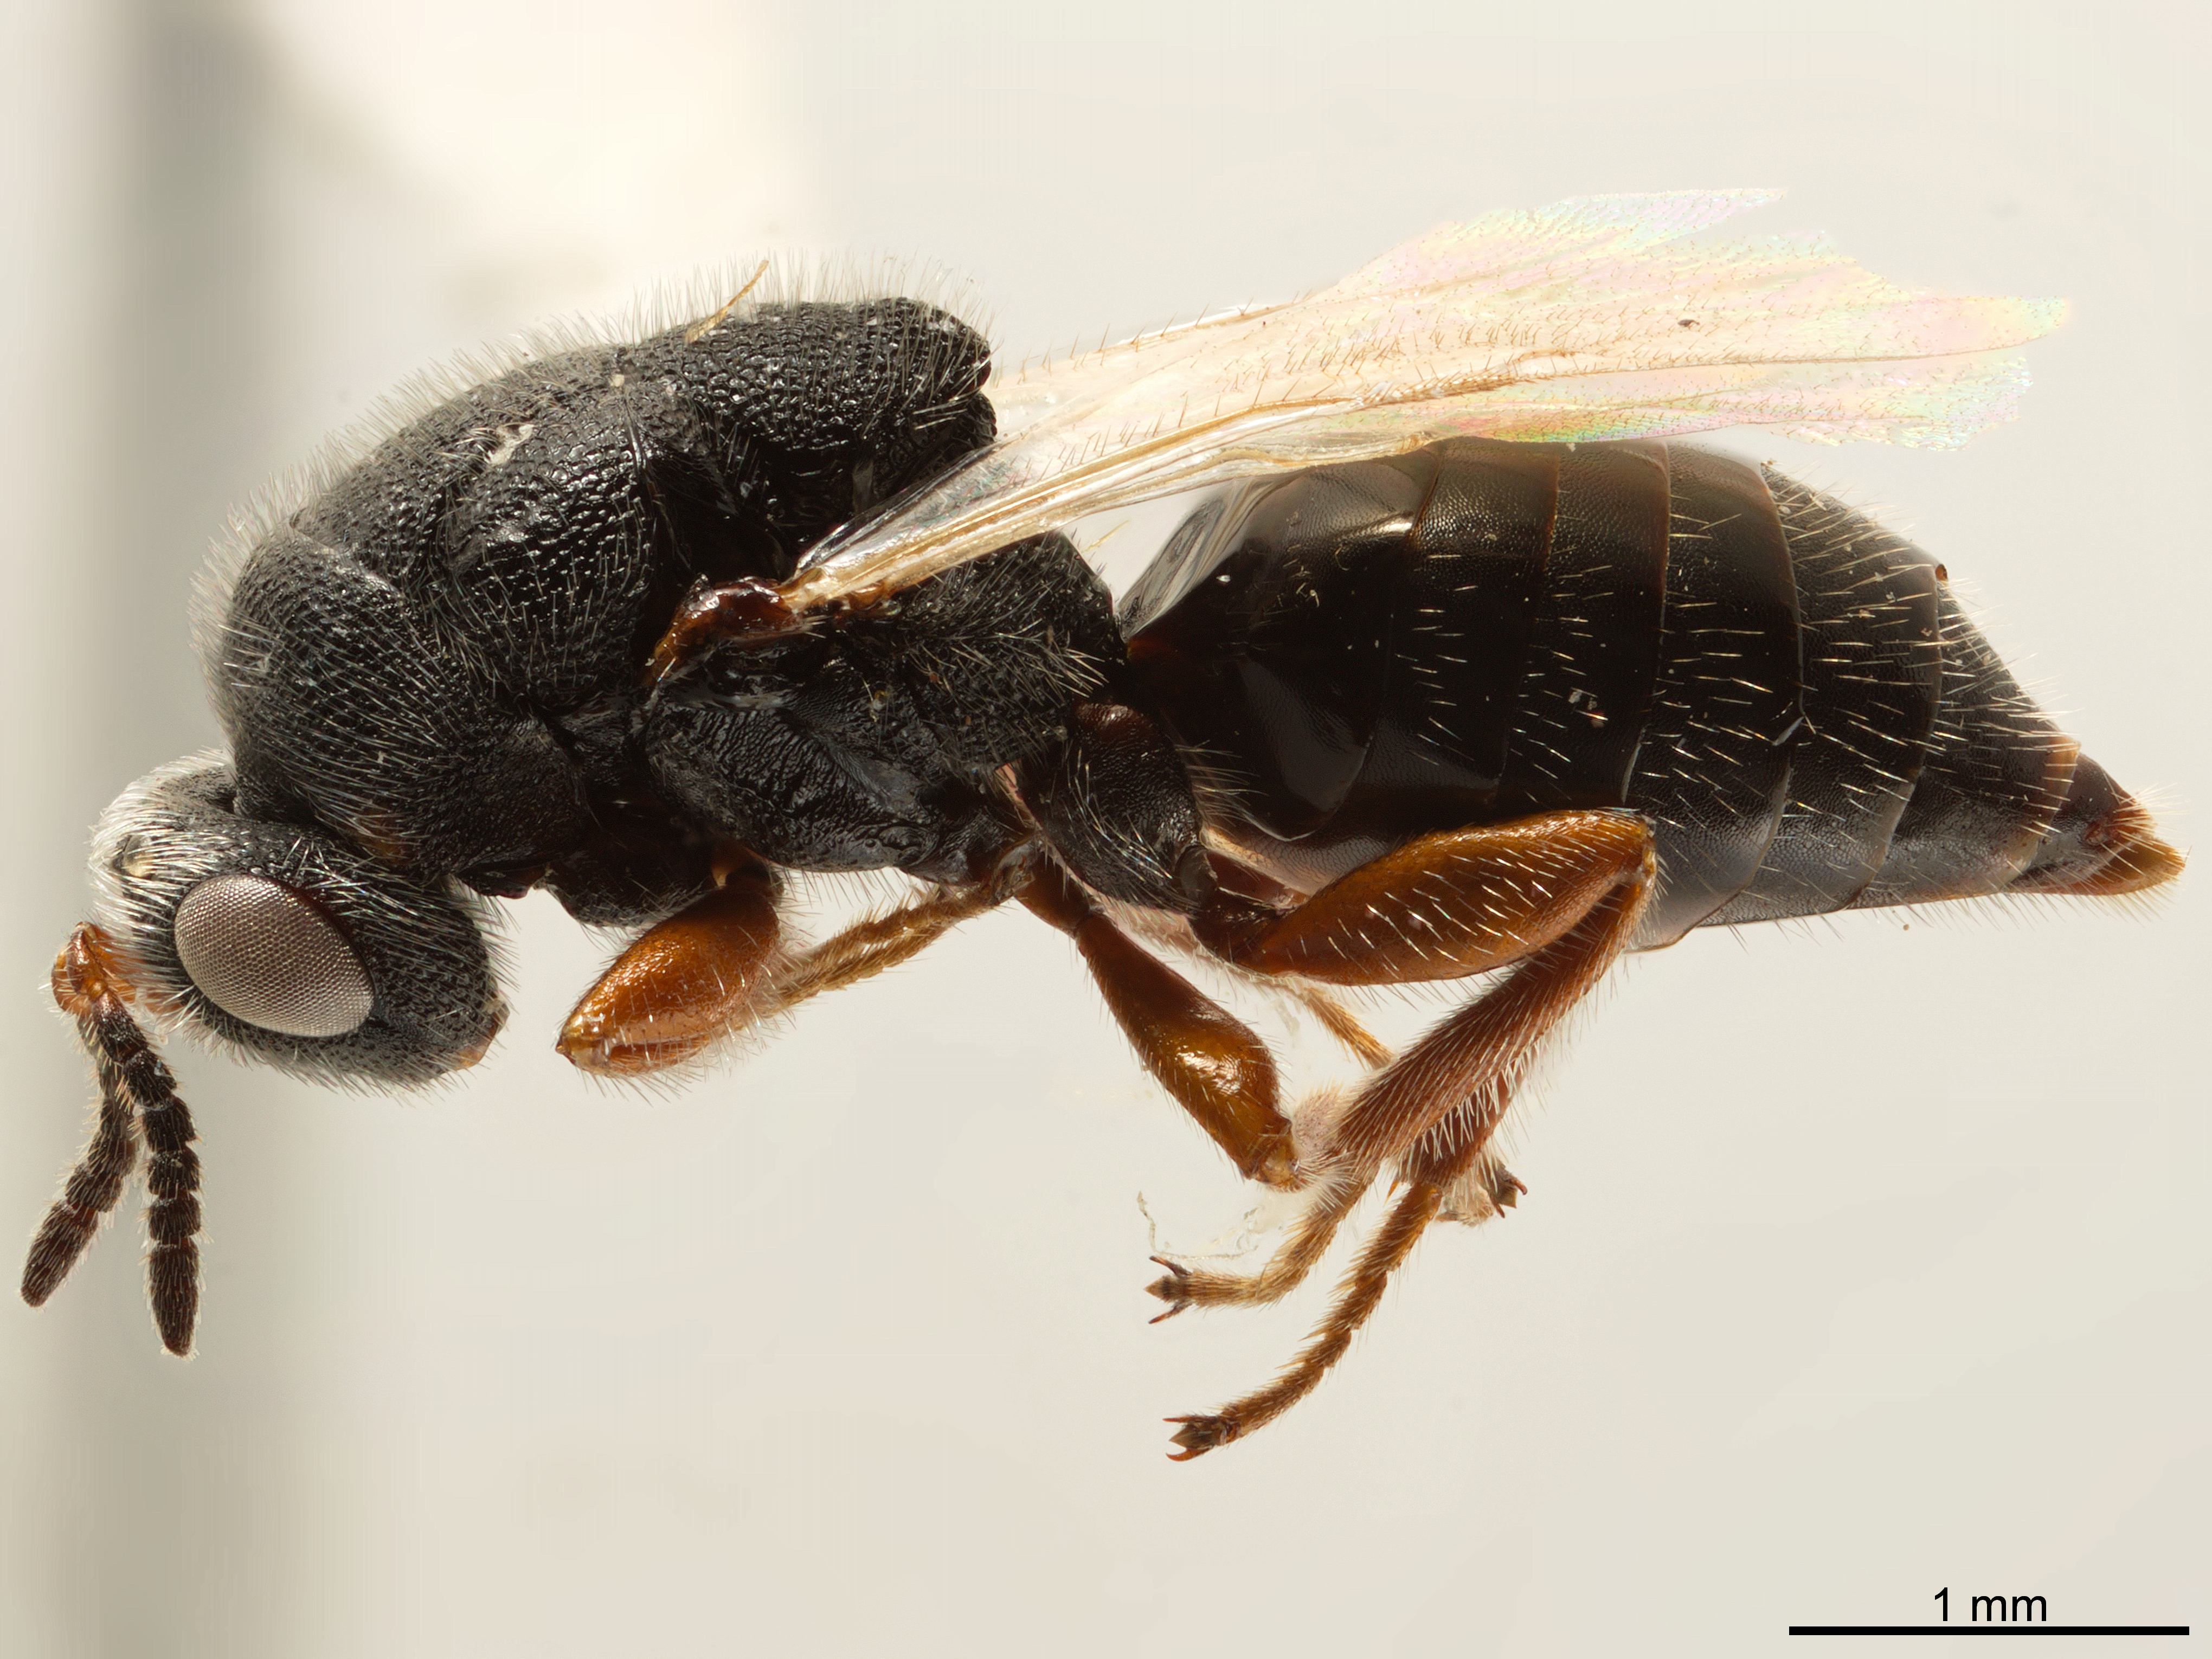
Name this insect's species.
Cathilaria opuntiae
